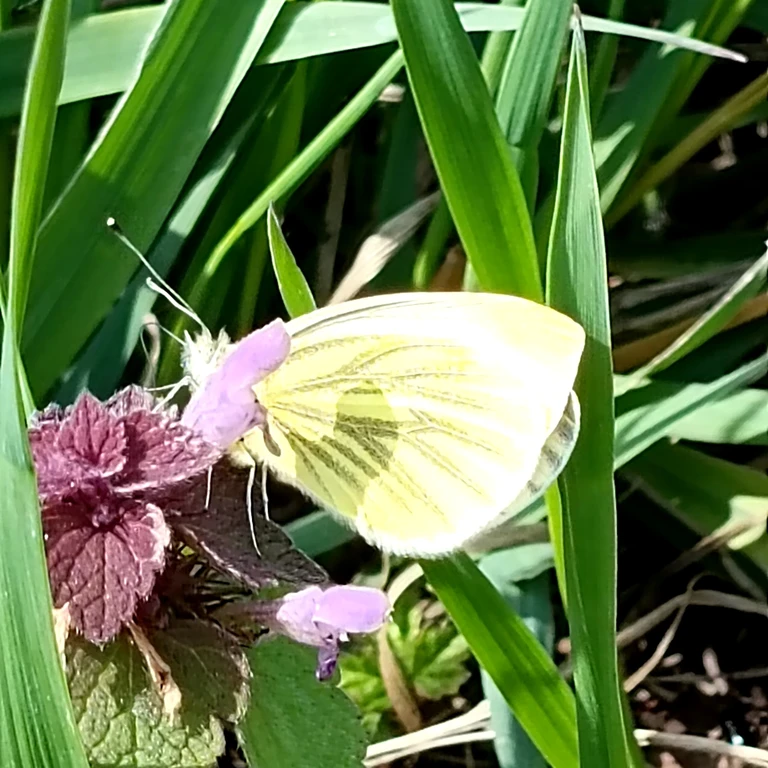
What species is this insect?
Pieris napi
